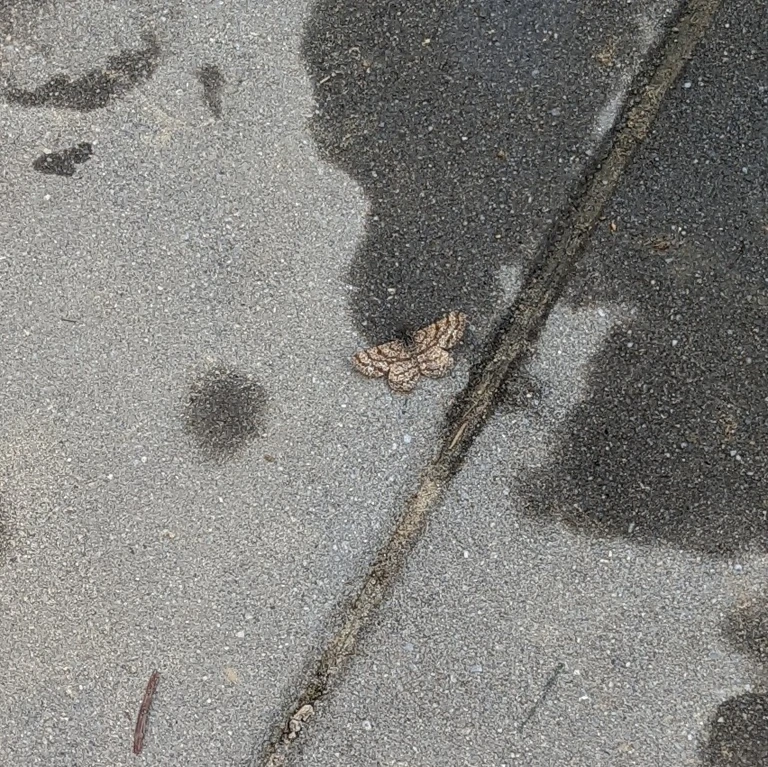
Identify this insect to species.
Ematurga atomaria
